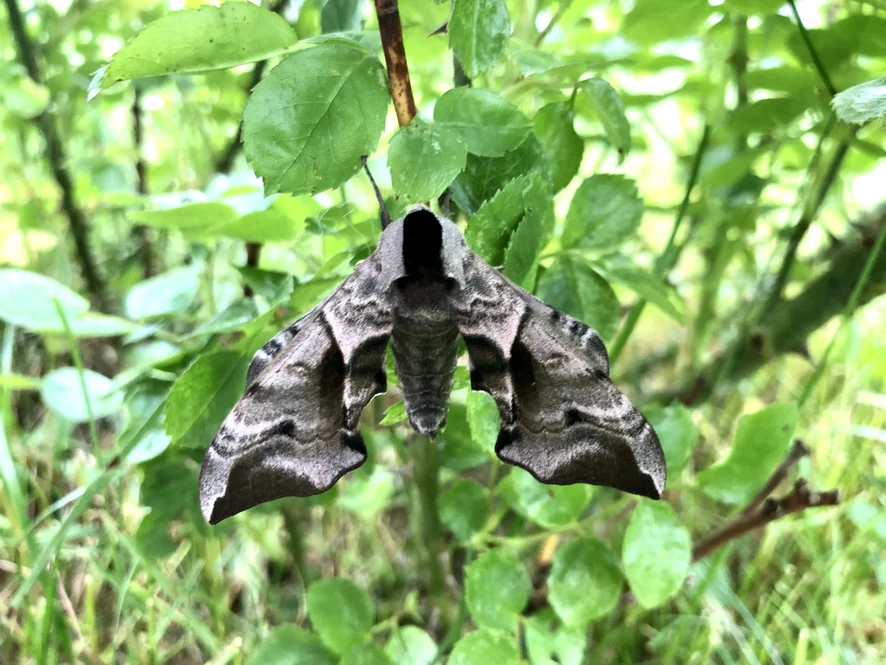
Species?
Smerinthus ocellata
